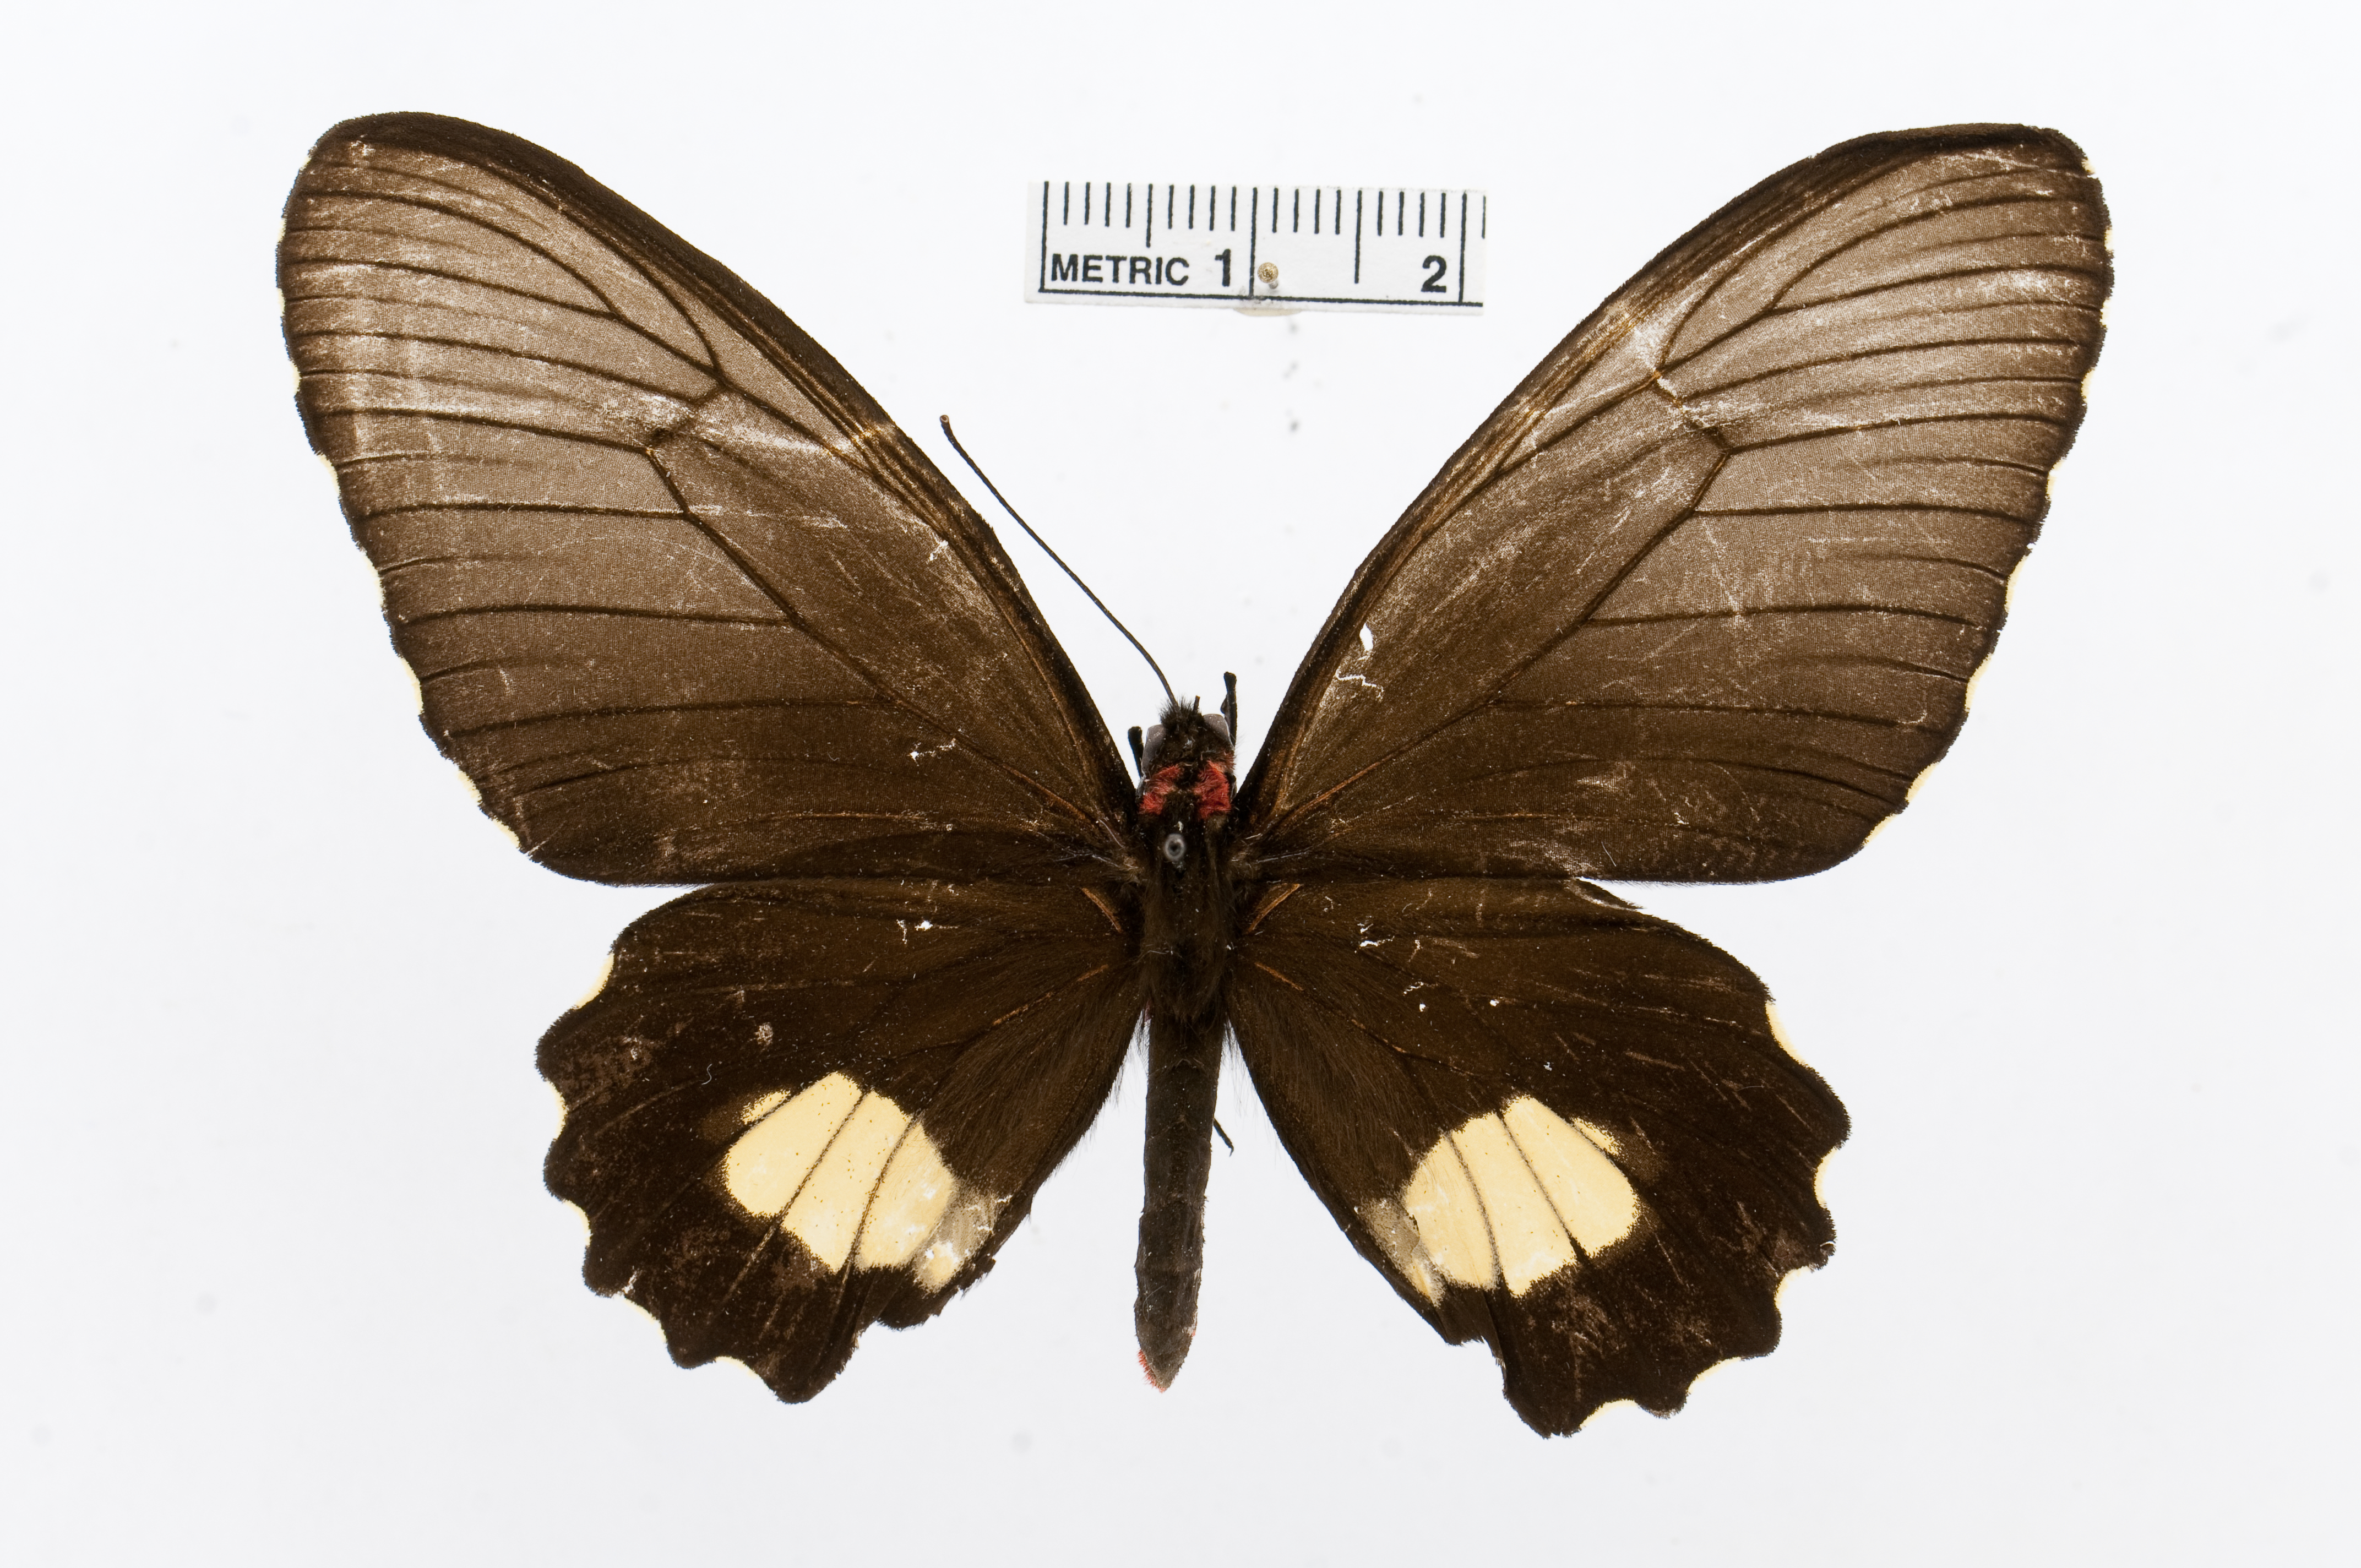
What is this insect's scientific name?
Parides cutorina
